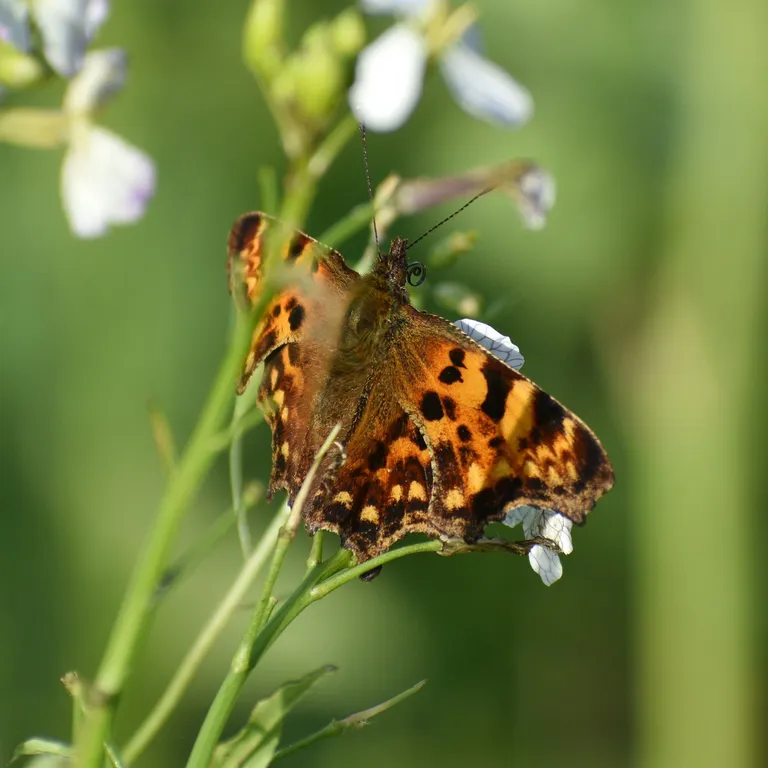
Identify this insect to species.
Polygonia c-album
